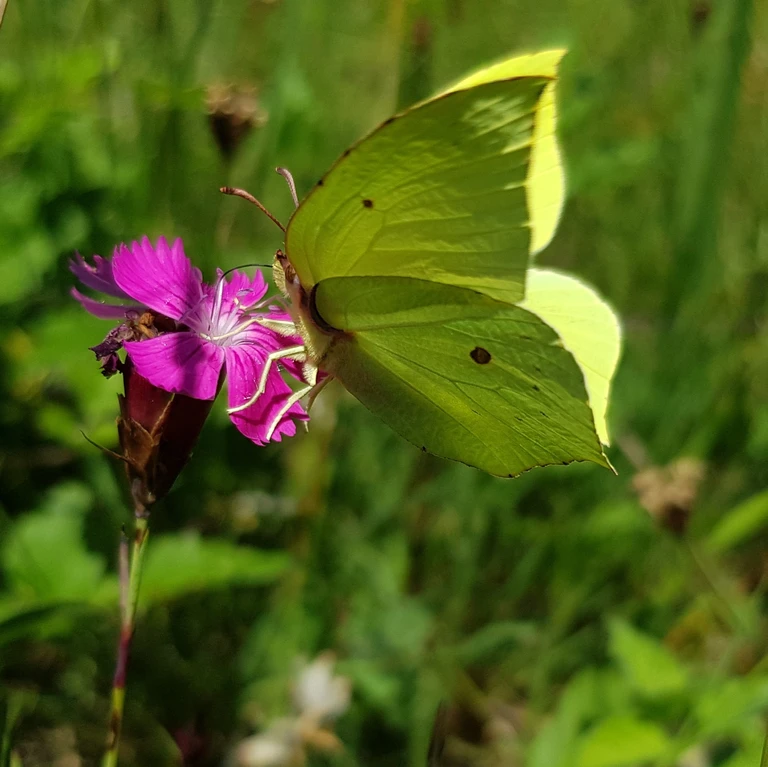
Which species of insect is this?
Gonepteryx rhamni
